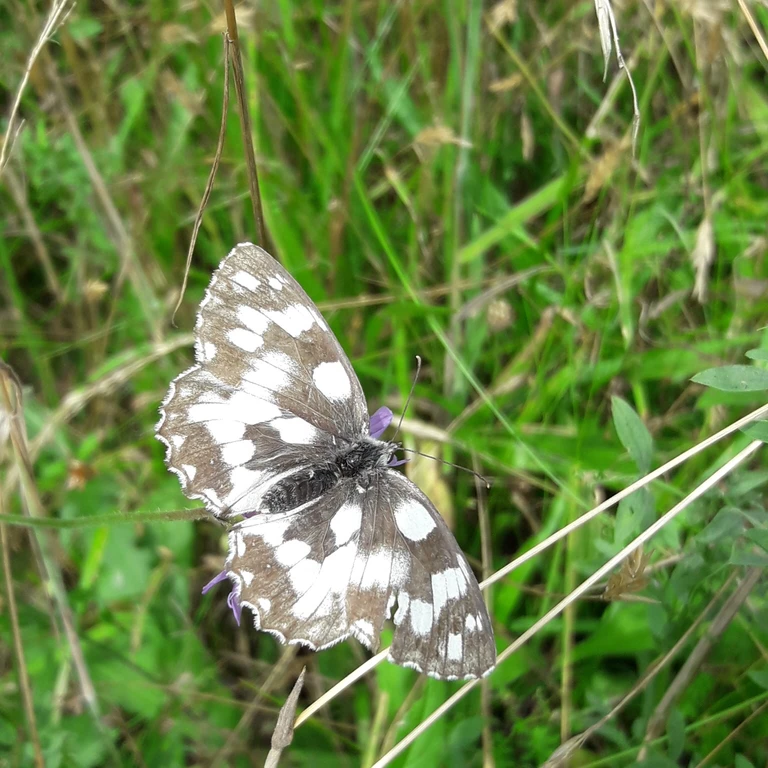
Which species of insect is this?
Melanargia galathea
